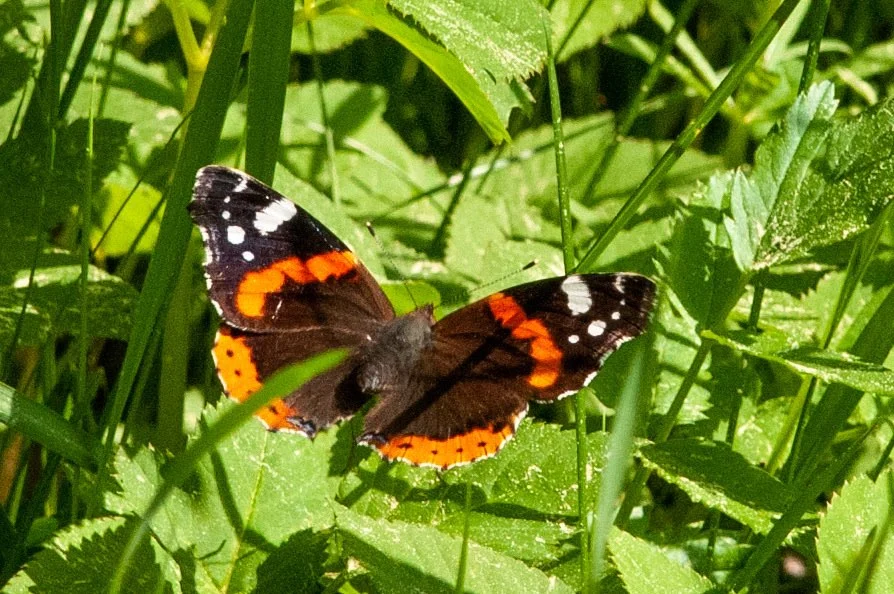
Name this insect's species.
Vanessa atalanta
